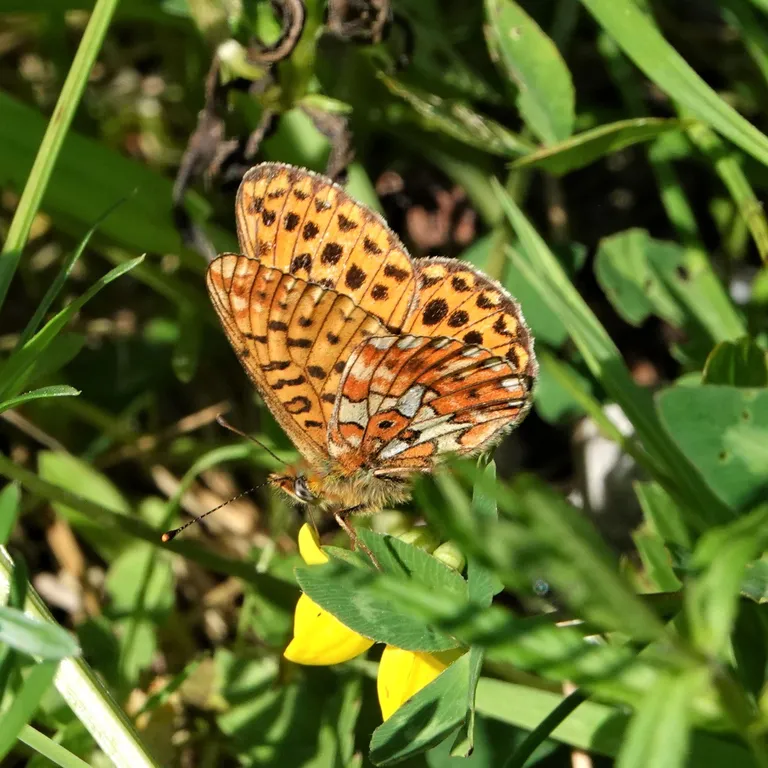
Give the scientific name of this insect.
Boloria euphrosyne (also Clossiana euphrosyne)
